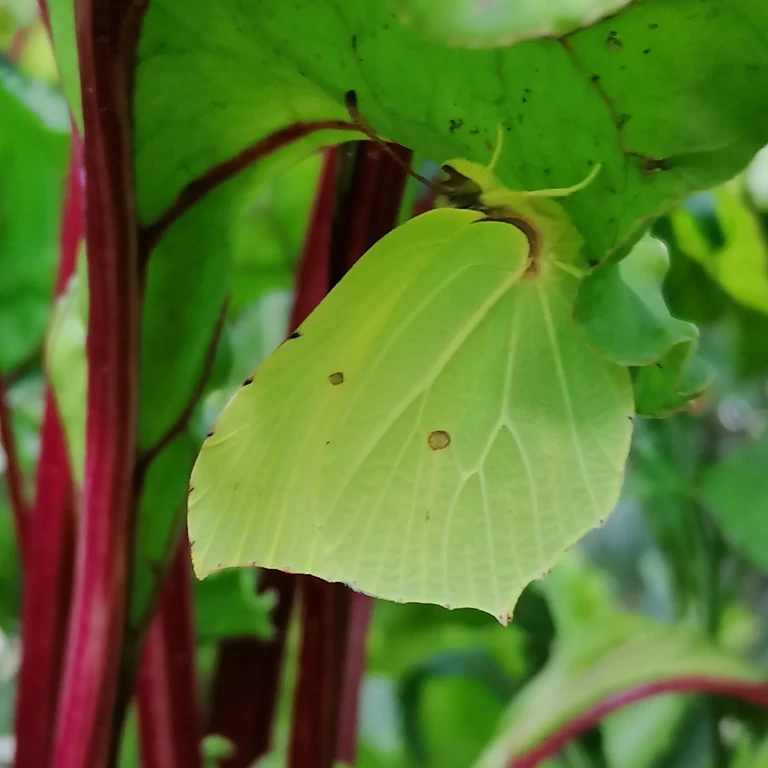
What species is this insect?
Gonepteryx rhamni
